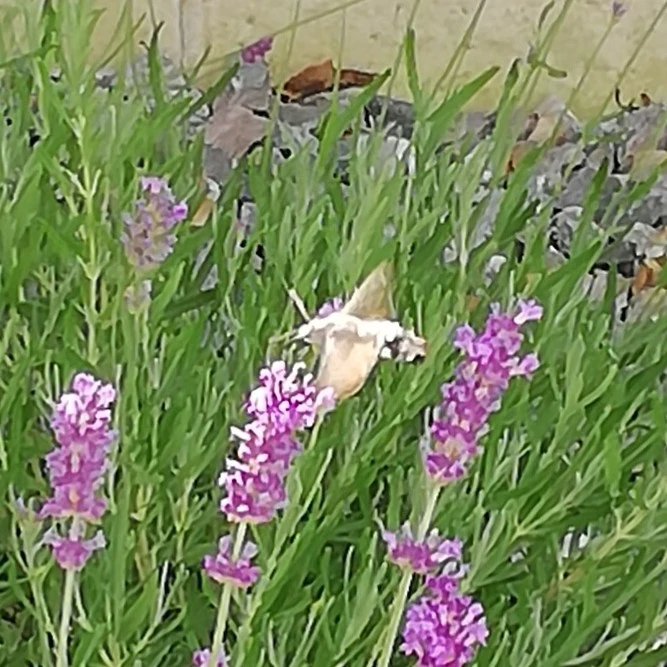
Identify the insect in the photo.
Macroglossum stellatarum
